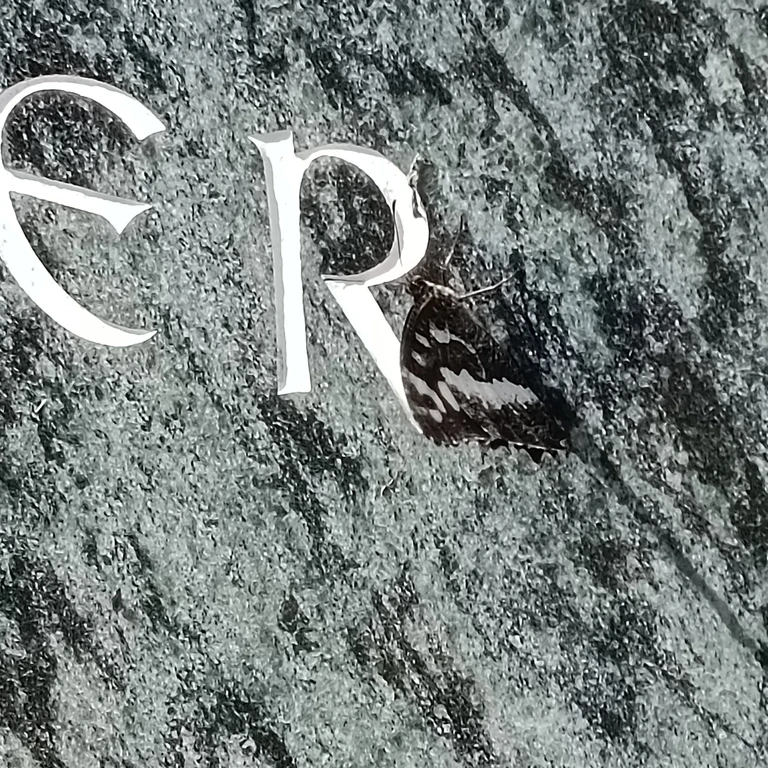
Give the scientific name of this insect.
Brintesia circe
